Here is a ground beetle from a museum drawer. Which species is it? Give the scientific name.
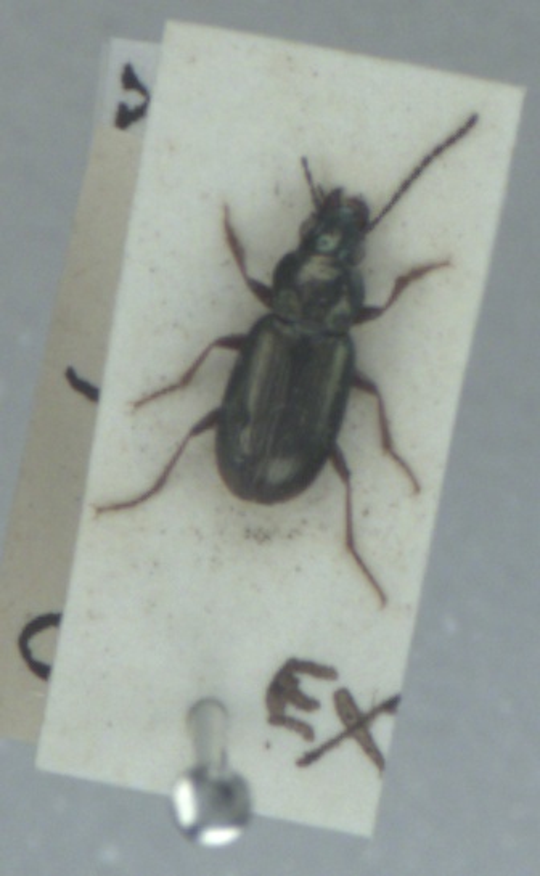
Pogonus chalceus
